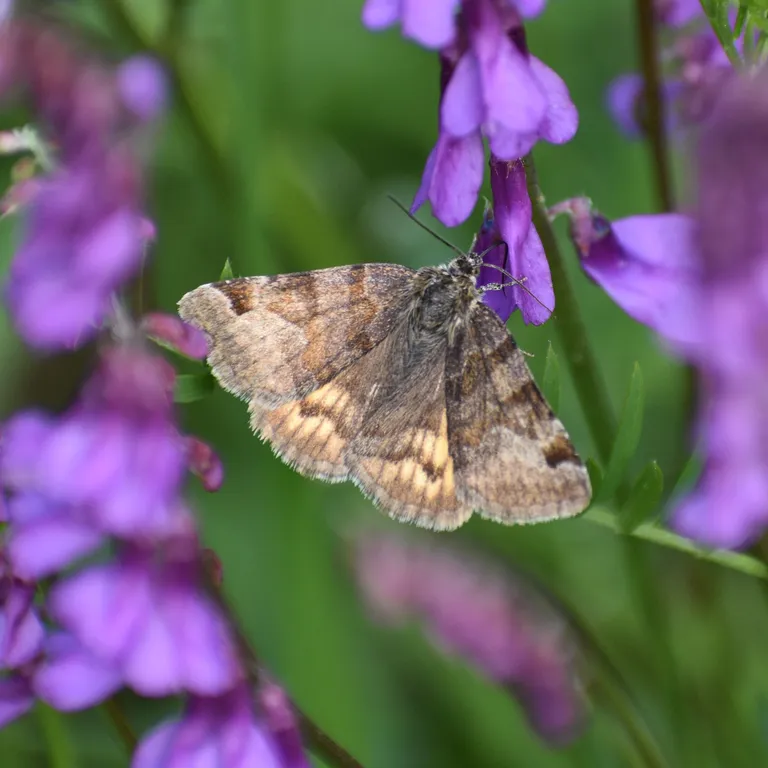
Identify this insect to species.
Euclidia glyphica
